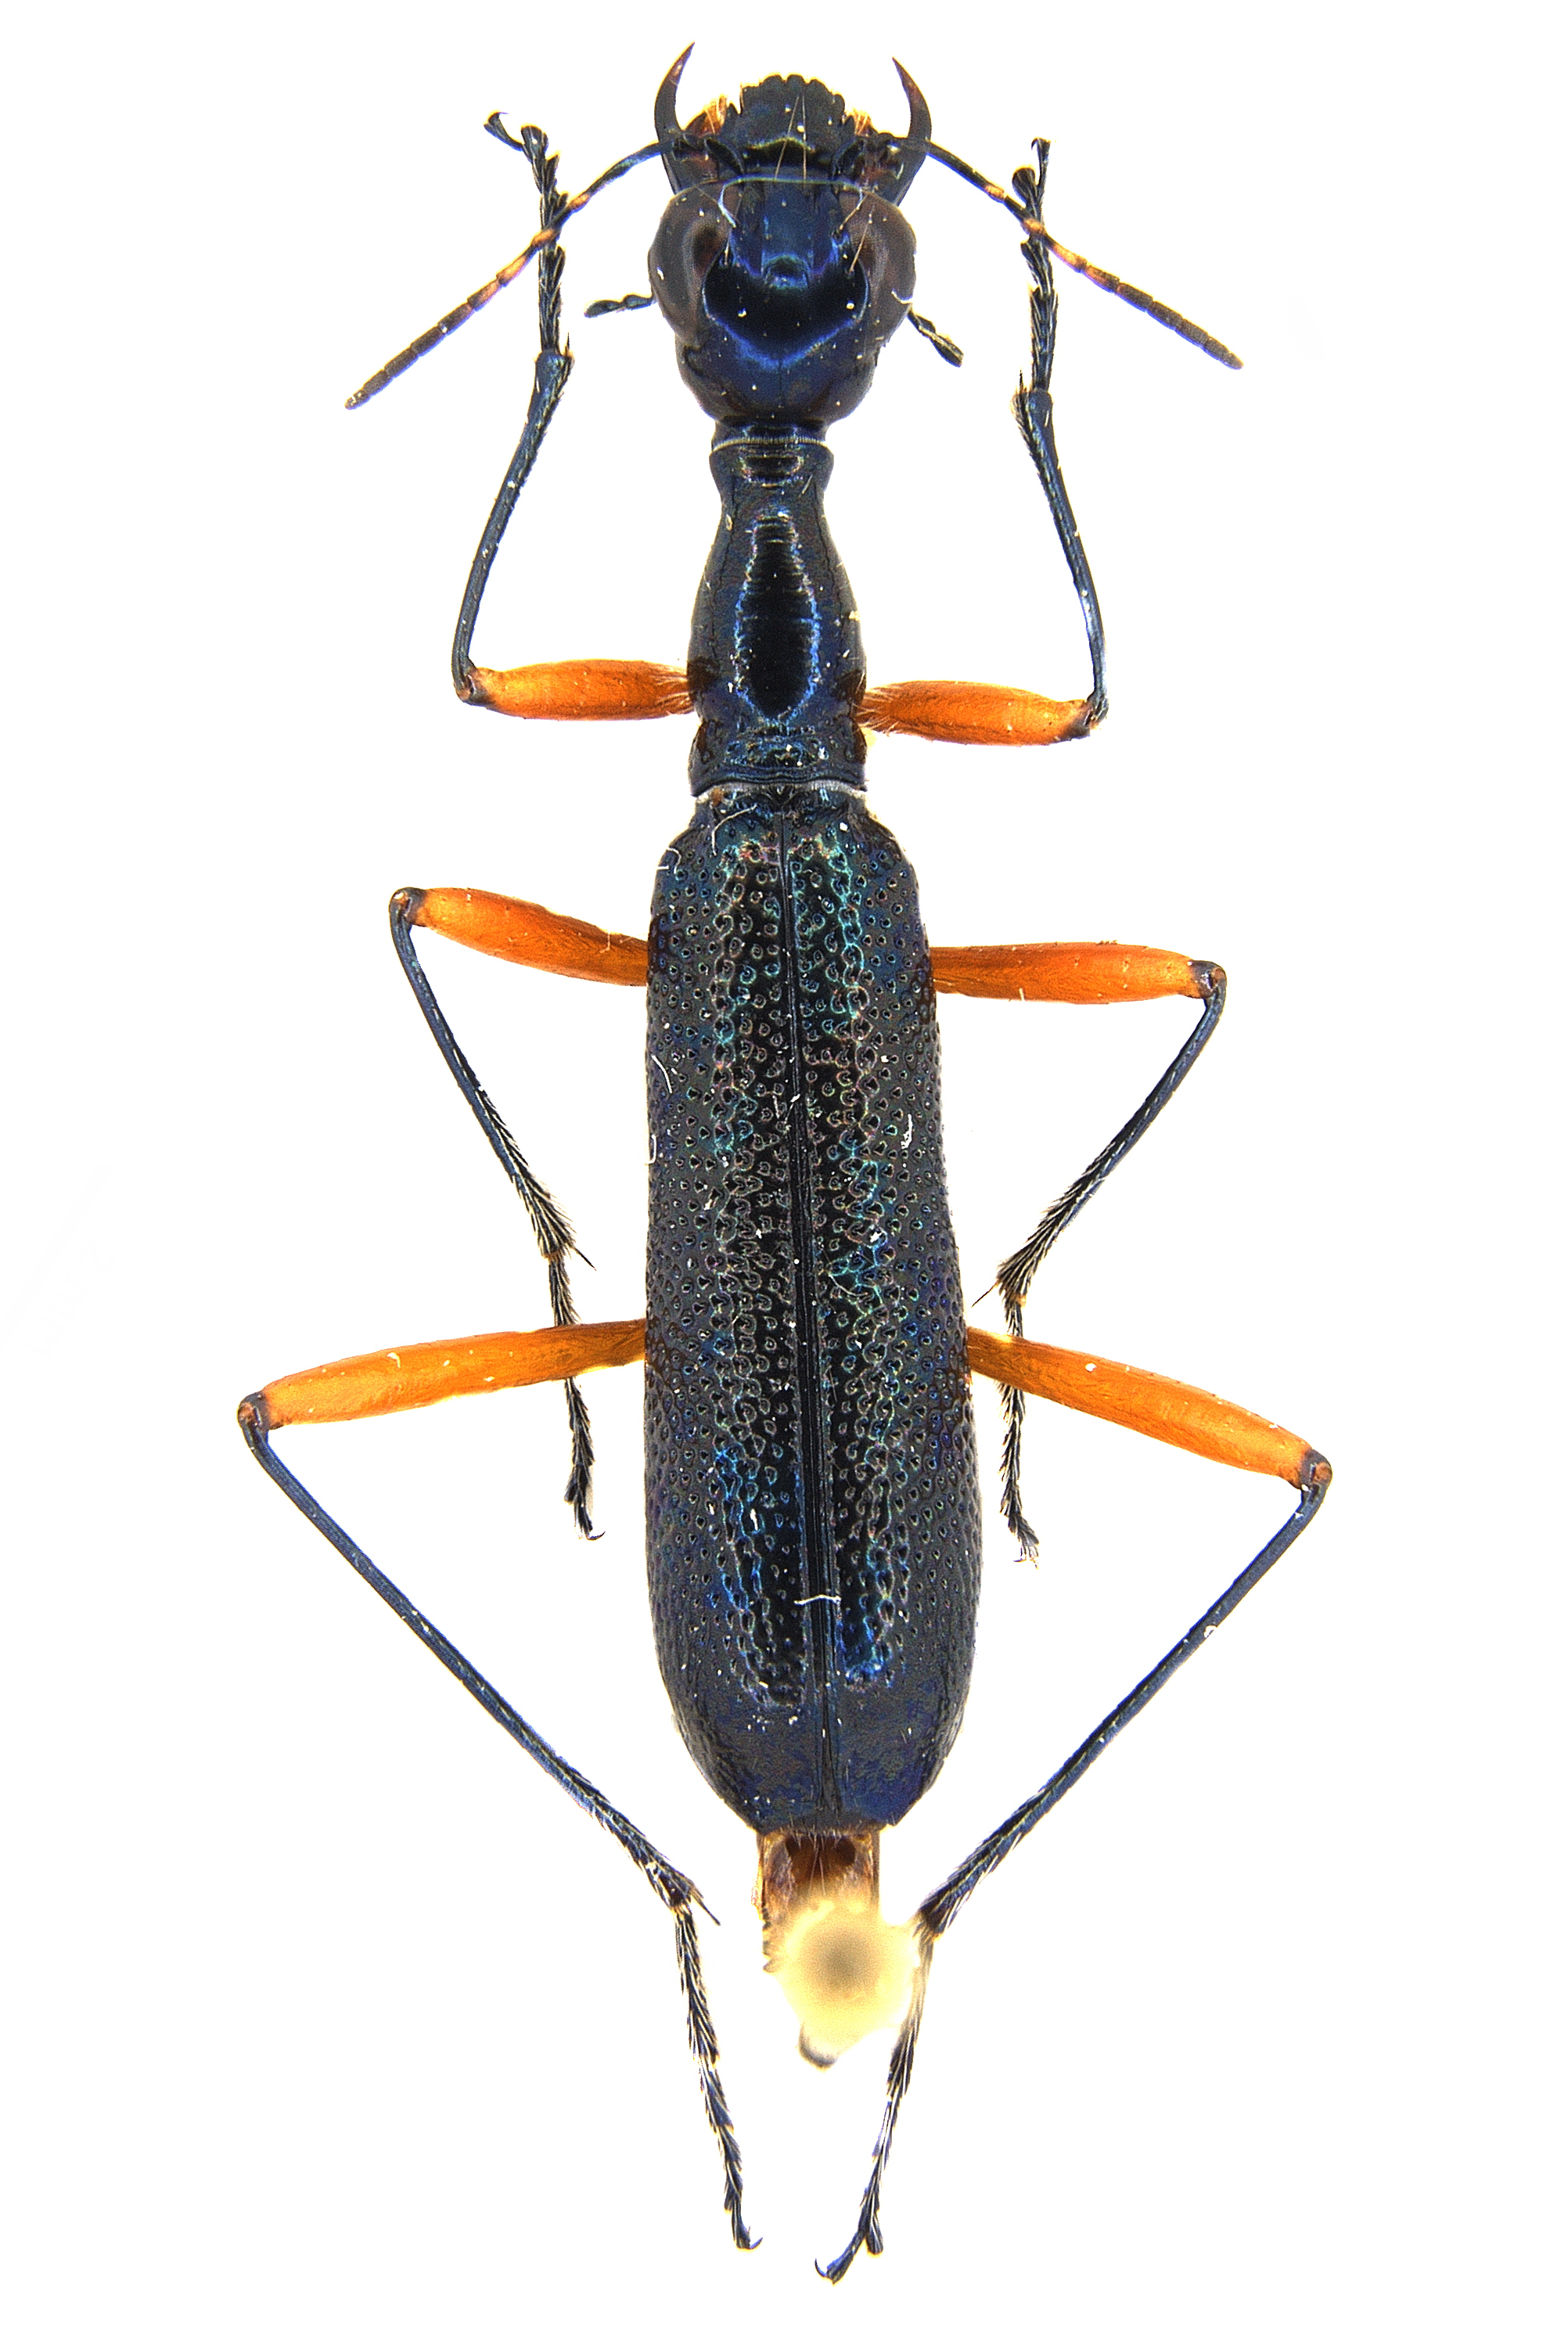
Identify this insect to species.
Neocollyris bonelli
